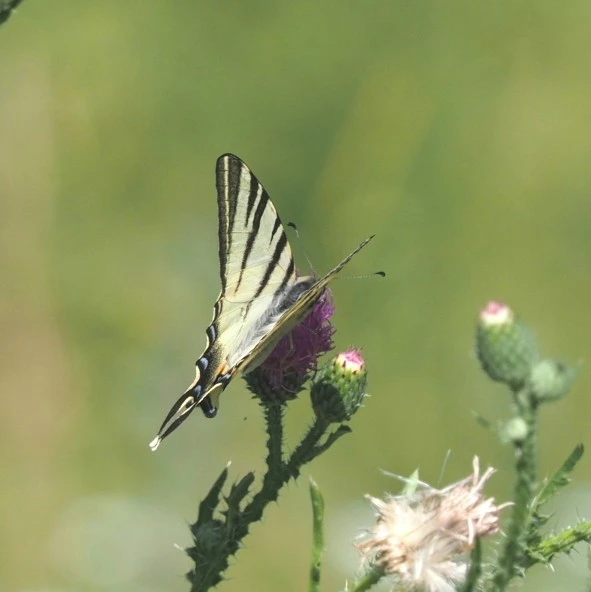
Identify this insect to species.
Iphiclides podalirius
